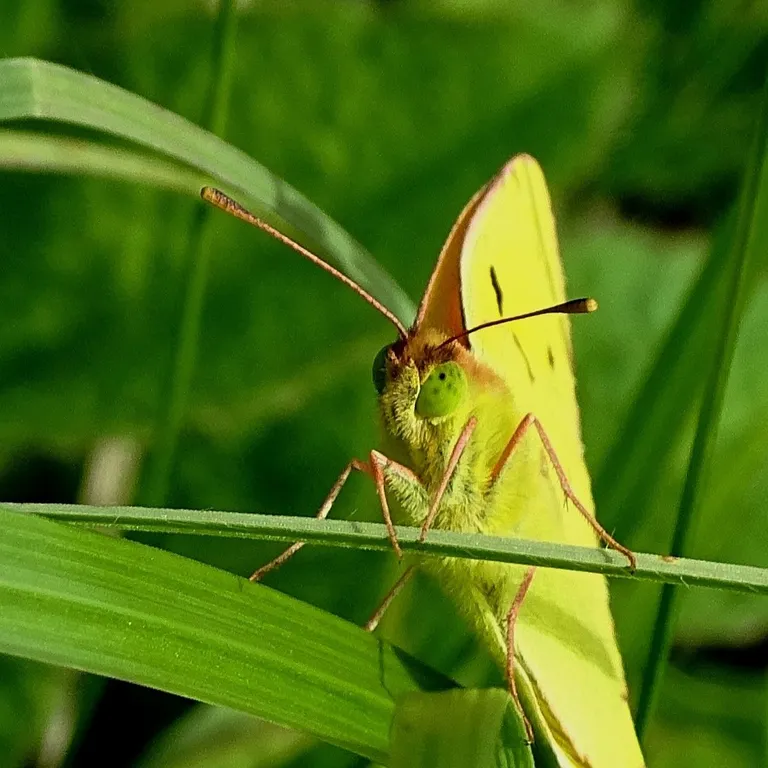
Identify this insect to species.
Colias croceus
